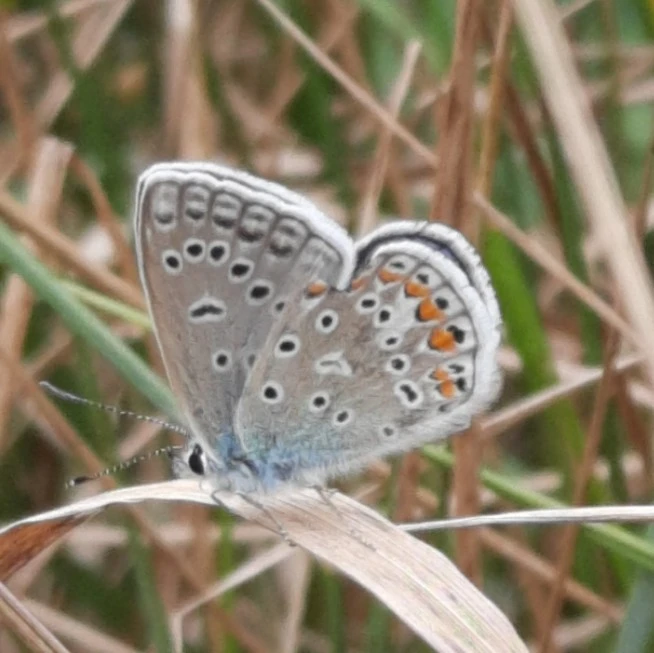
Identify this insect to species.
Polyommatus icarus
